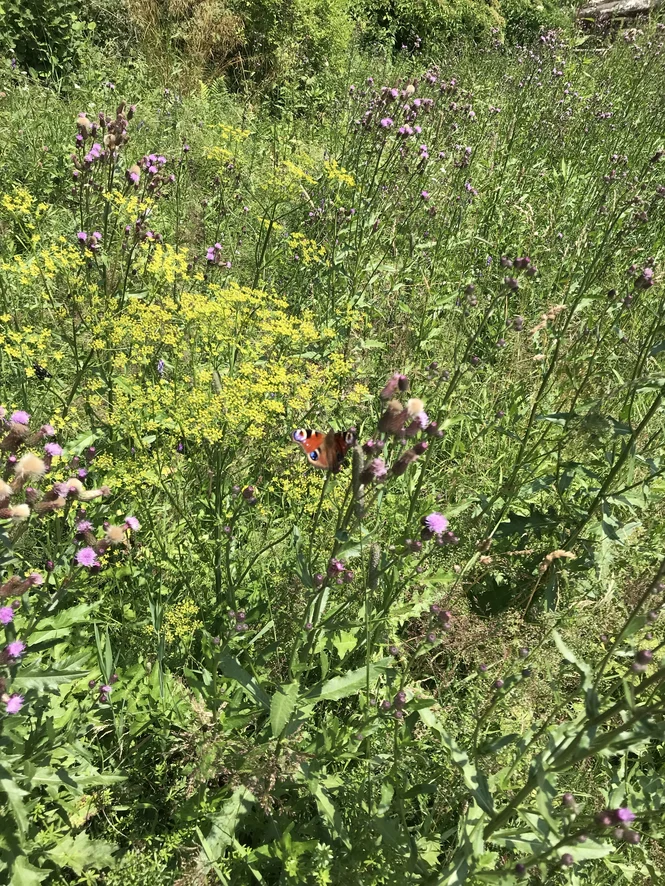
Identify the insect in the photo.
Aglais io
